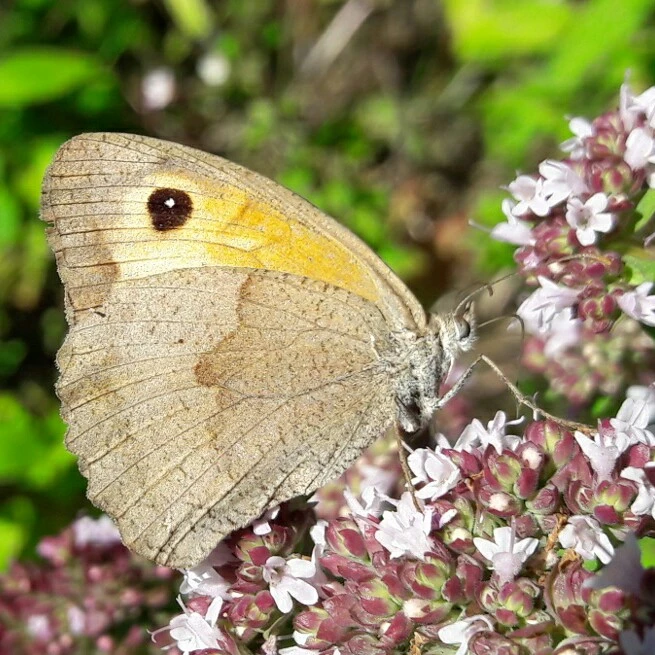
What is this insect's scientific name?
Maniola jurtina
